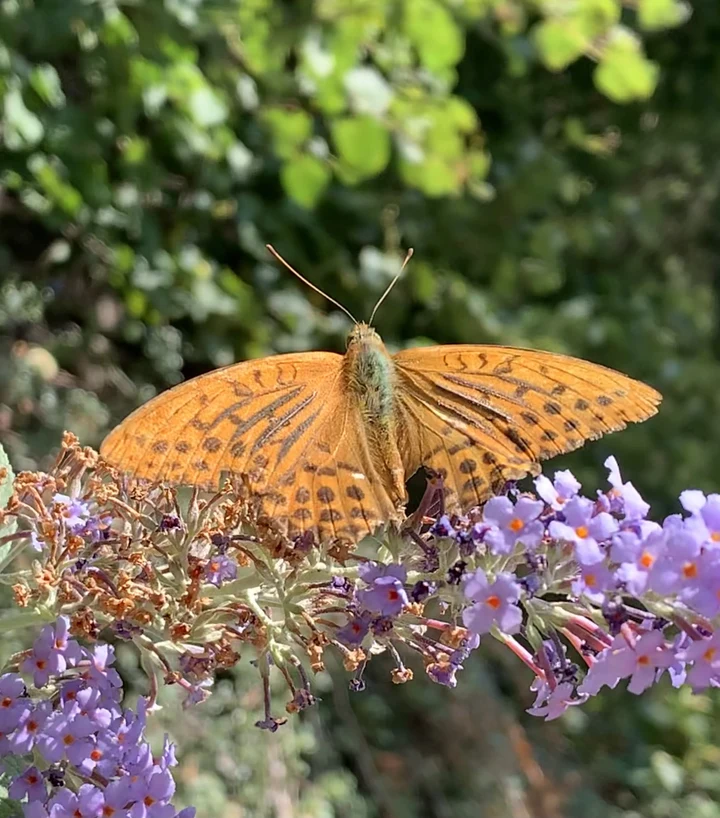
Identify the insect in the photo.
Argynnis paphia
